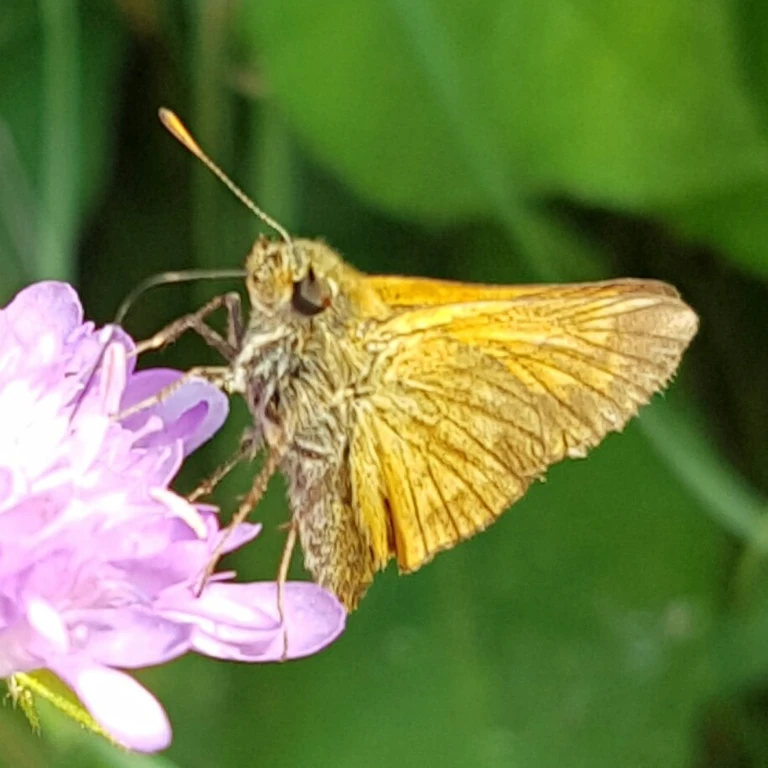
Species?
Ochlodes sylvanus (also Ochlodes venata)
